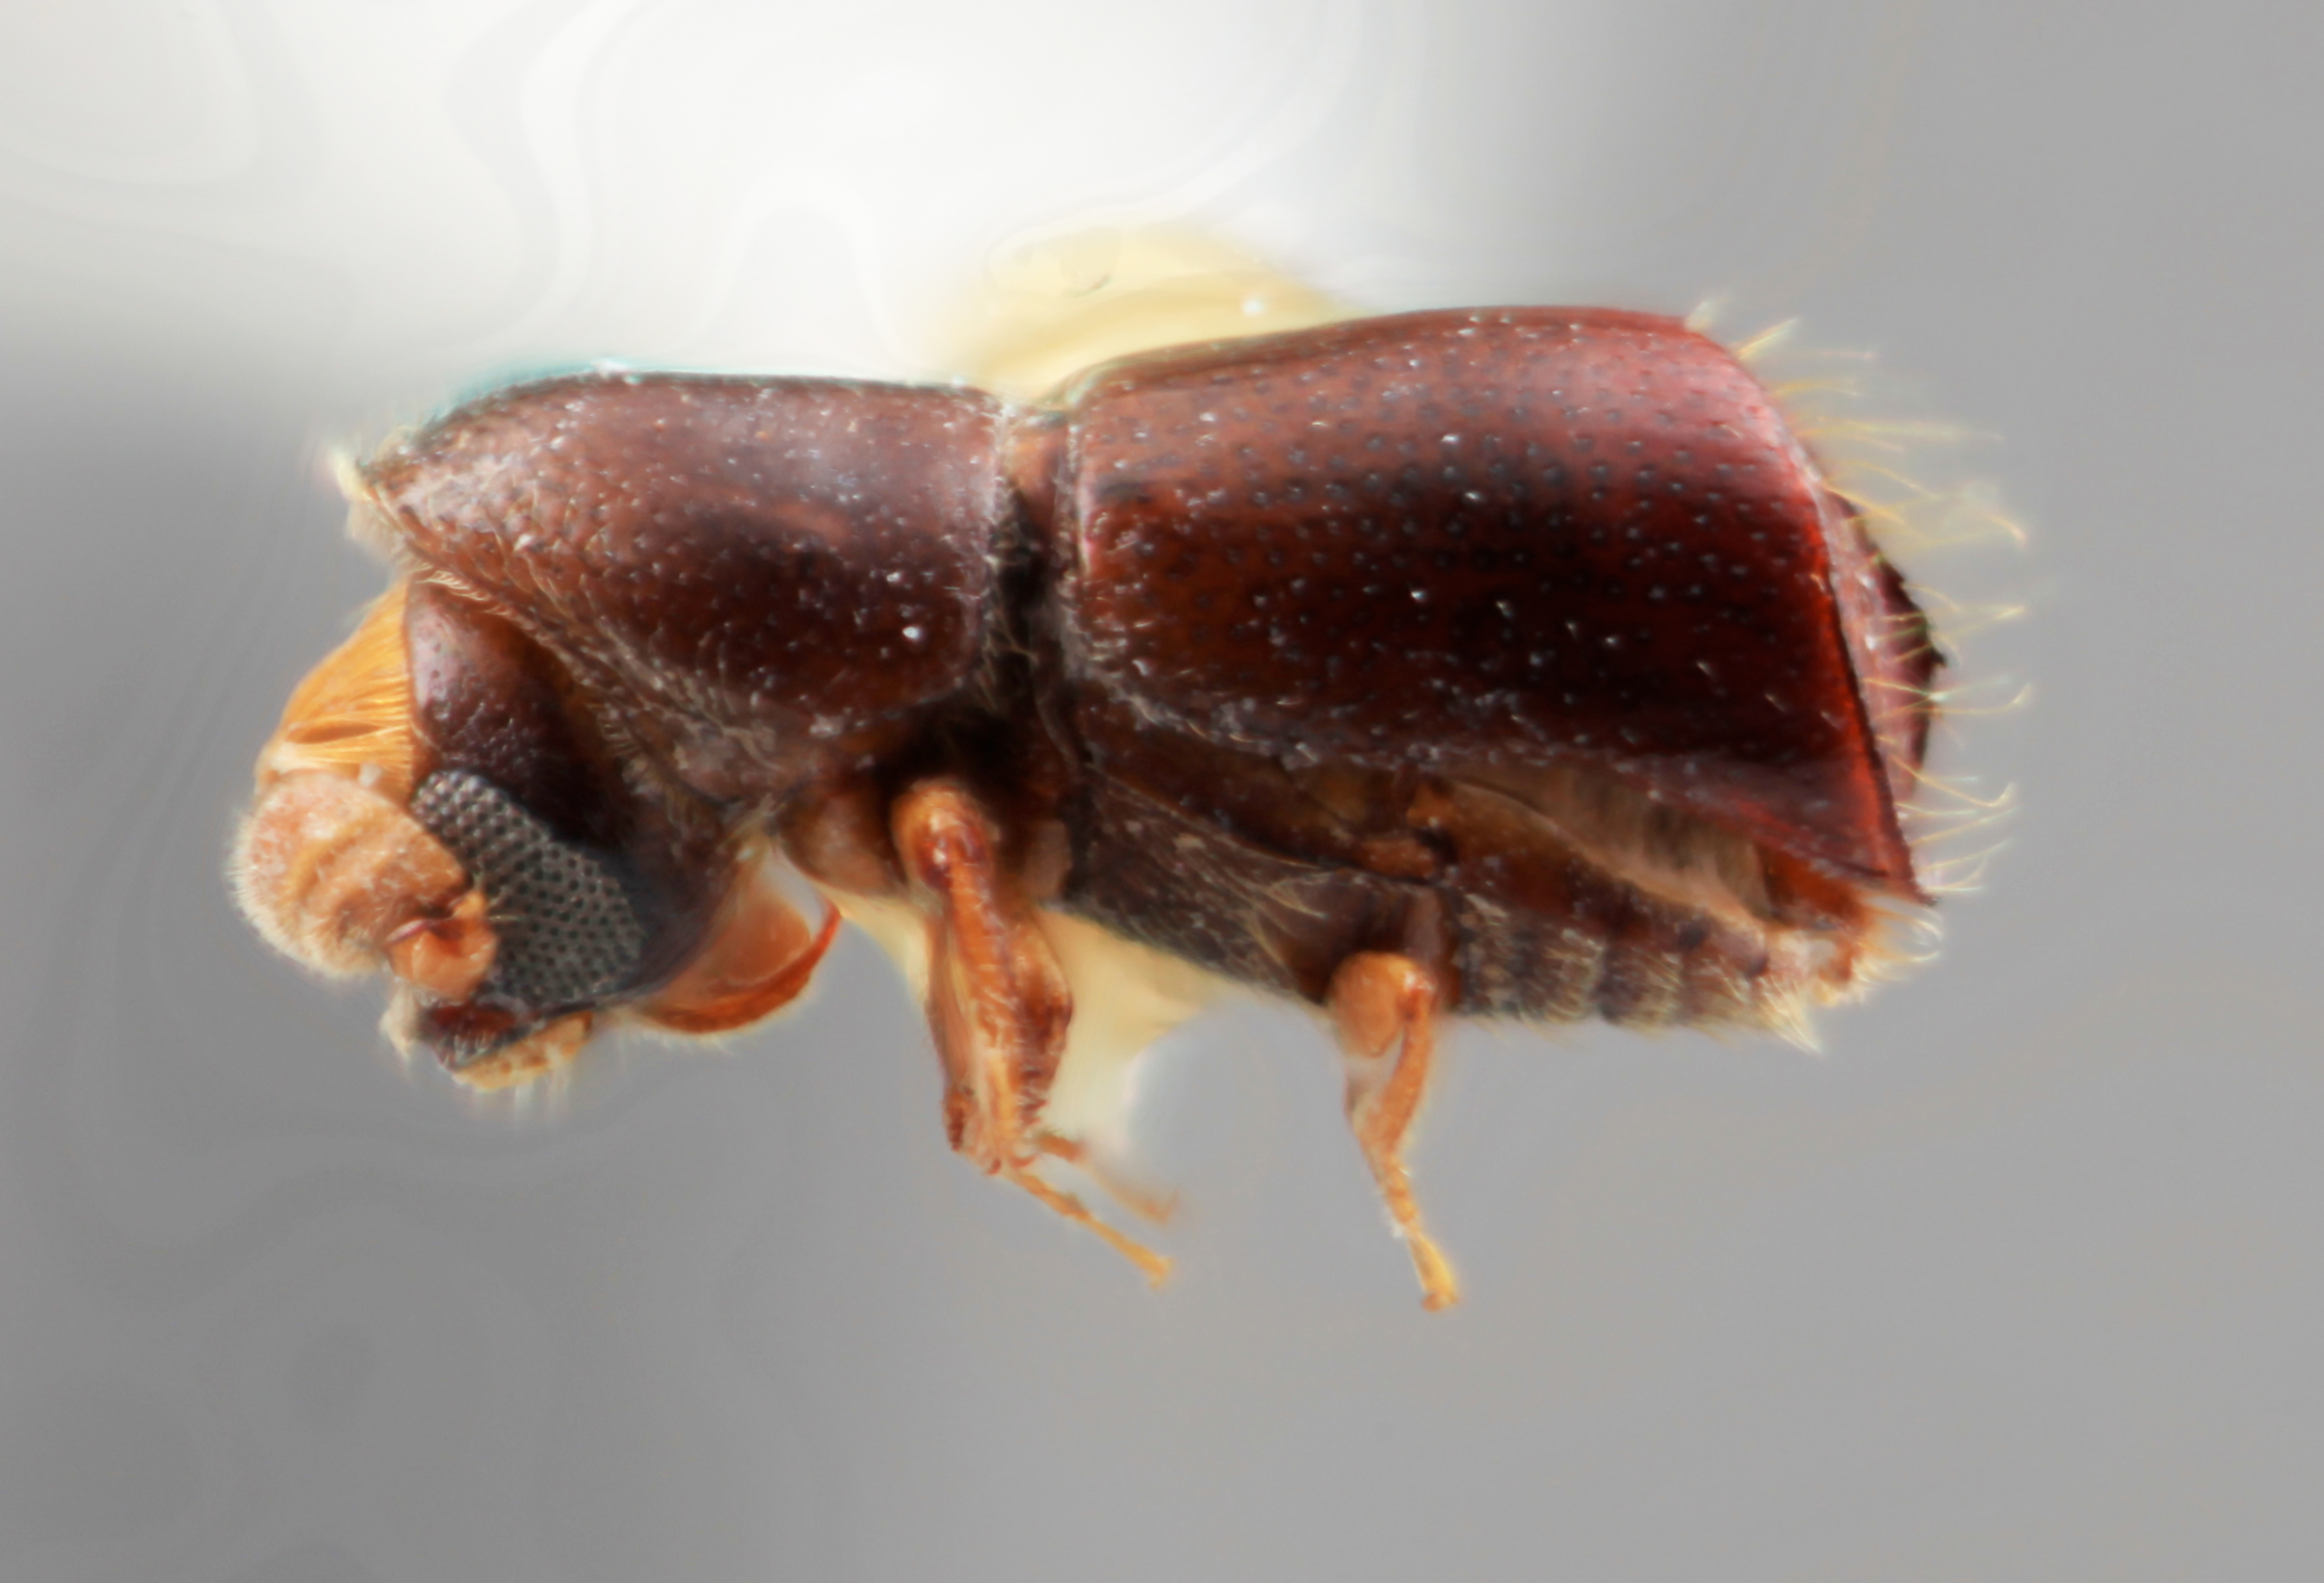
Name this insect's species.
Corthylus serratus
